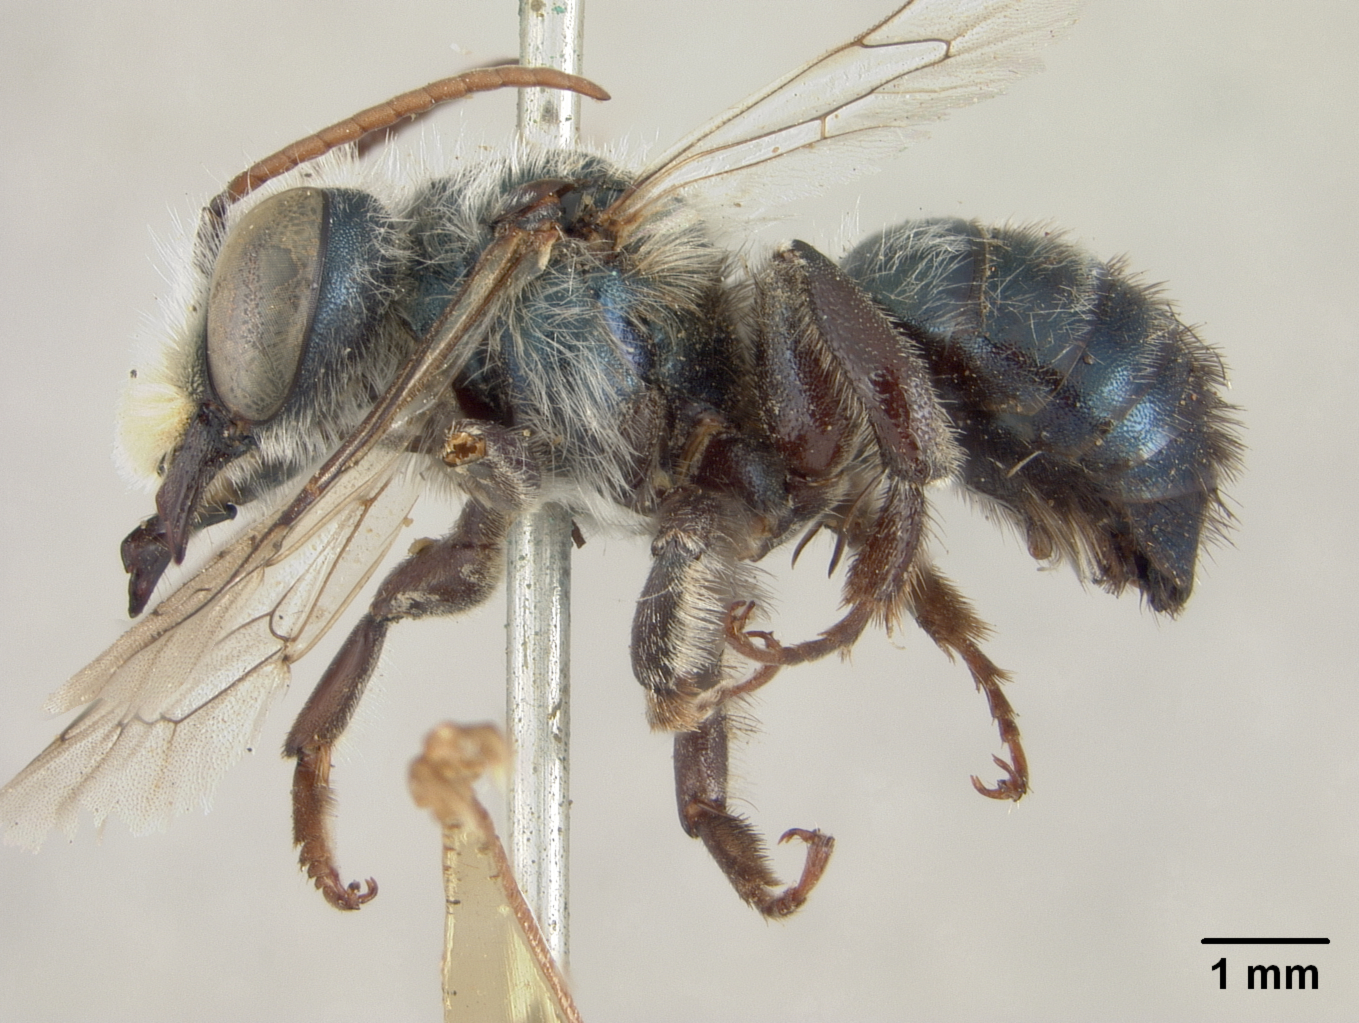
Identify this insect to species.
Osmia nifoata
